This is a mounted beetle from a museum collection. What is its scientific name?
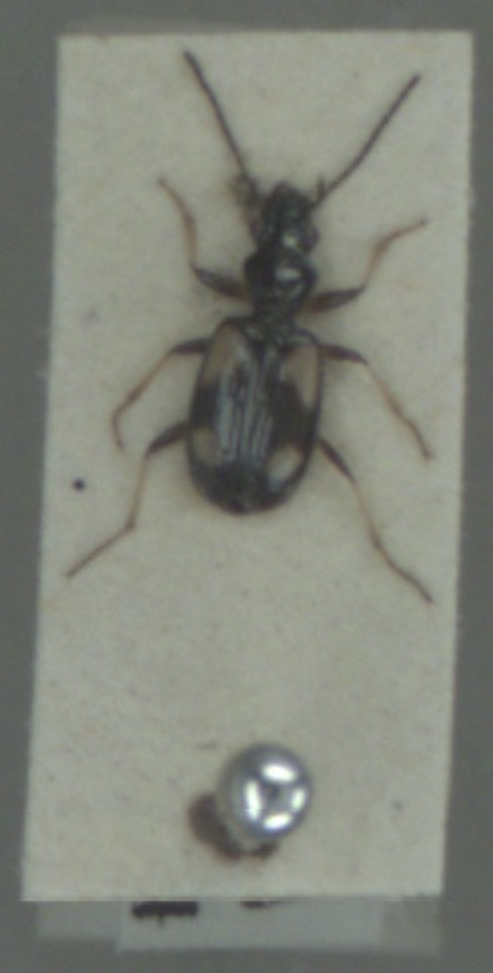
Bembidion illigeri
